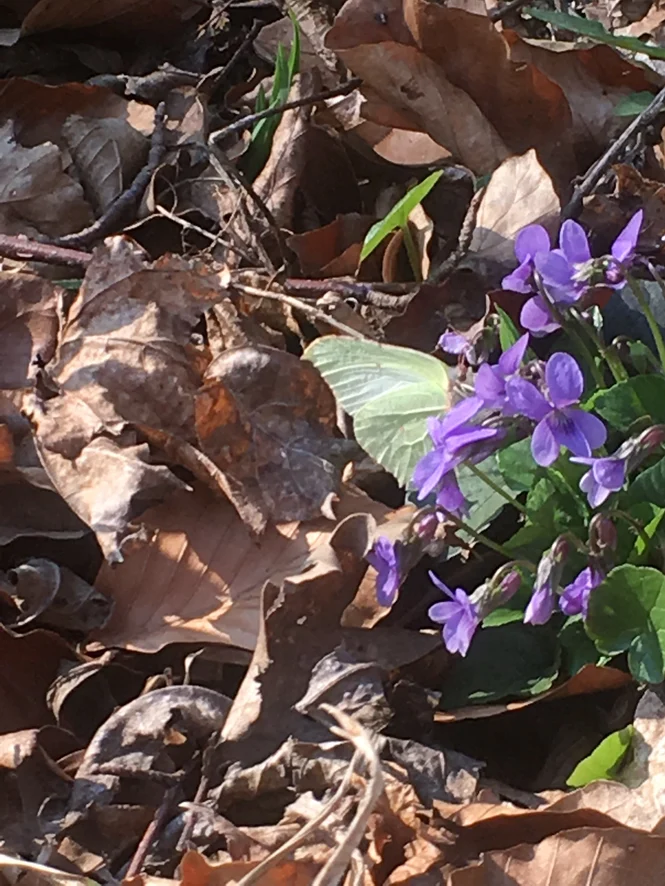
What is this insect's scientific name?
Gonepteryx rhamni
